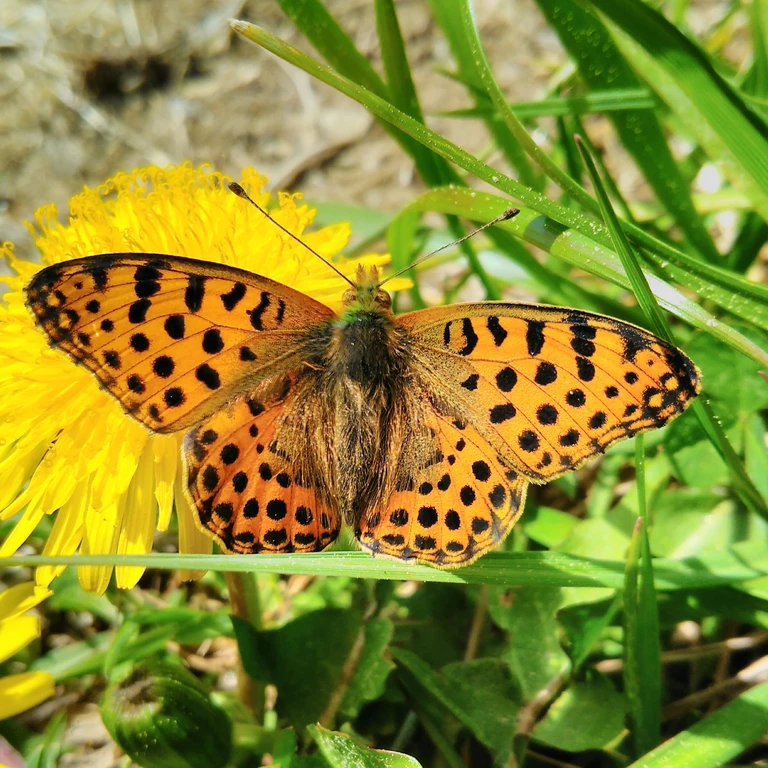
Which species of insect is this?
Issoria lathonia
